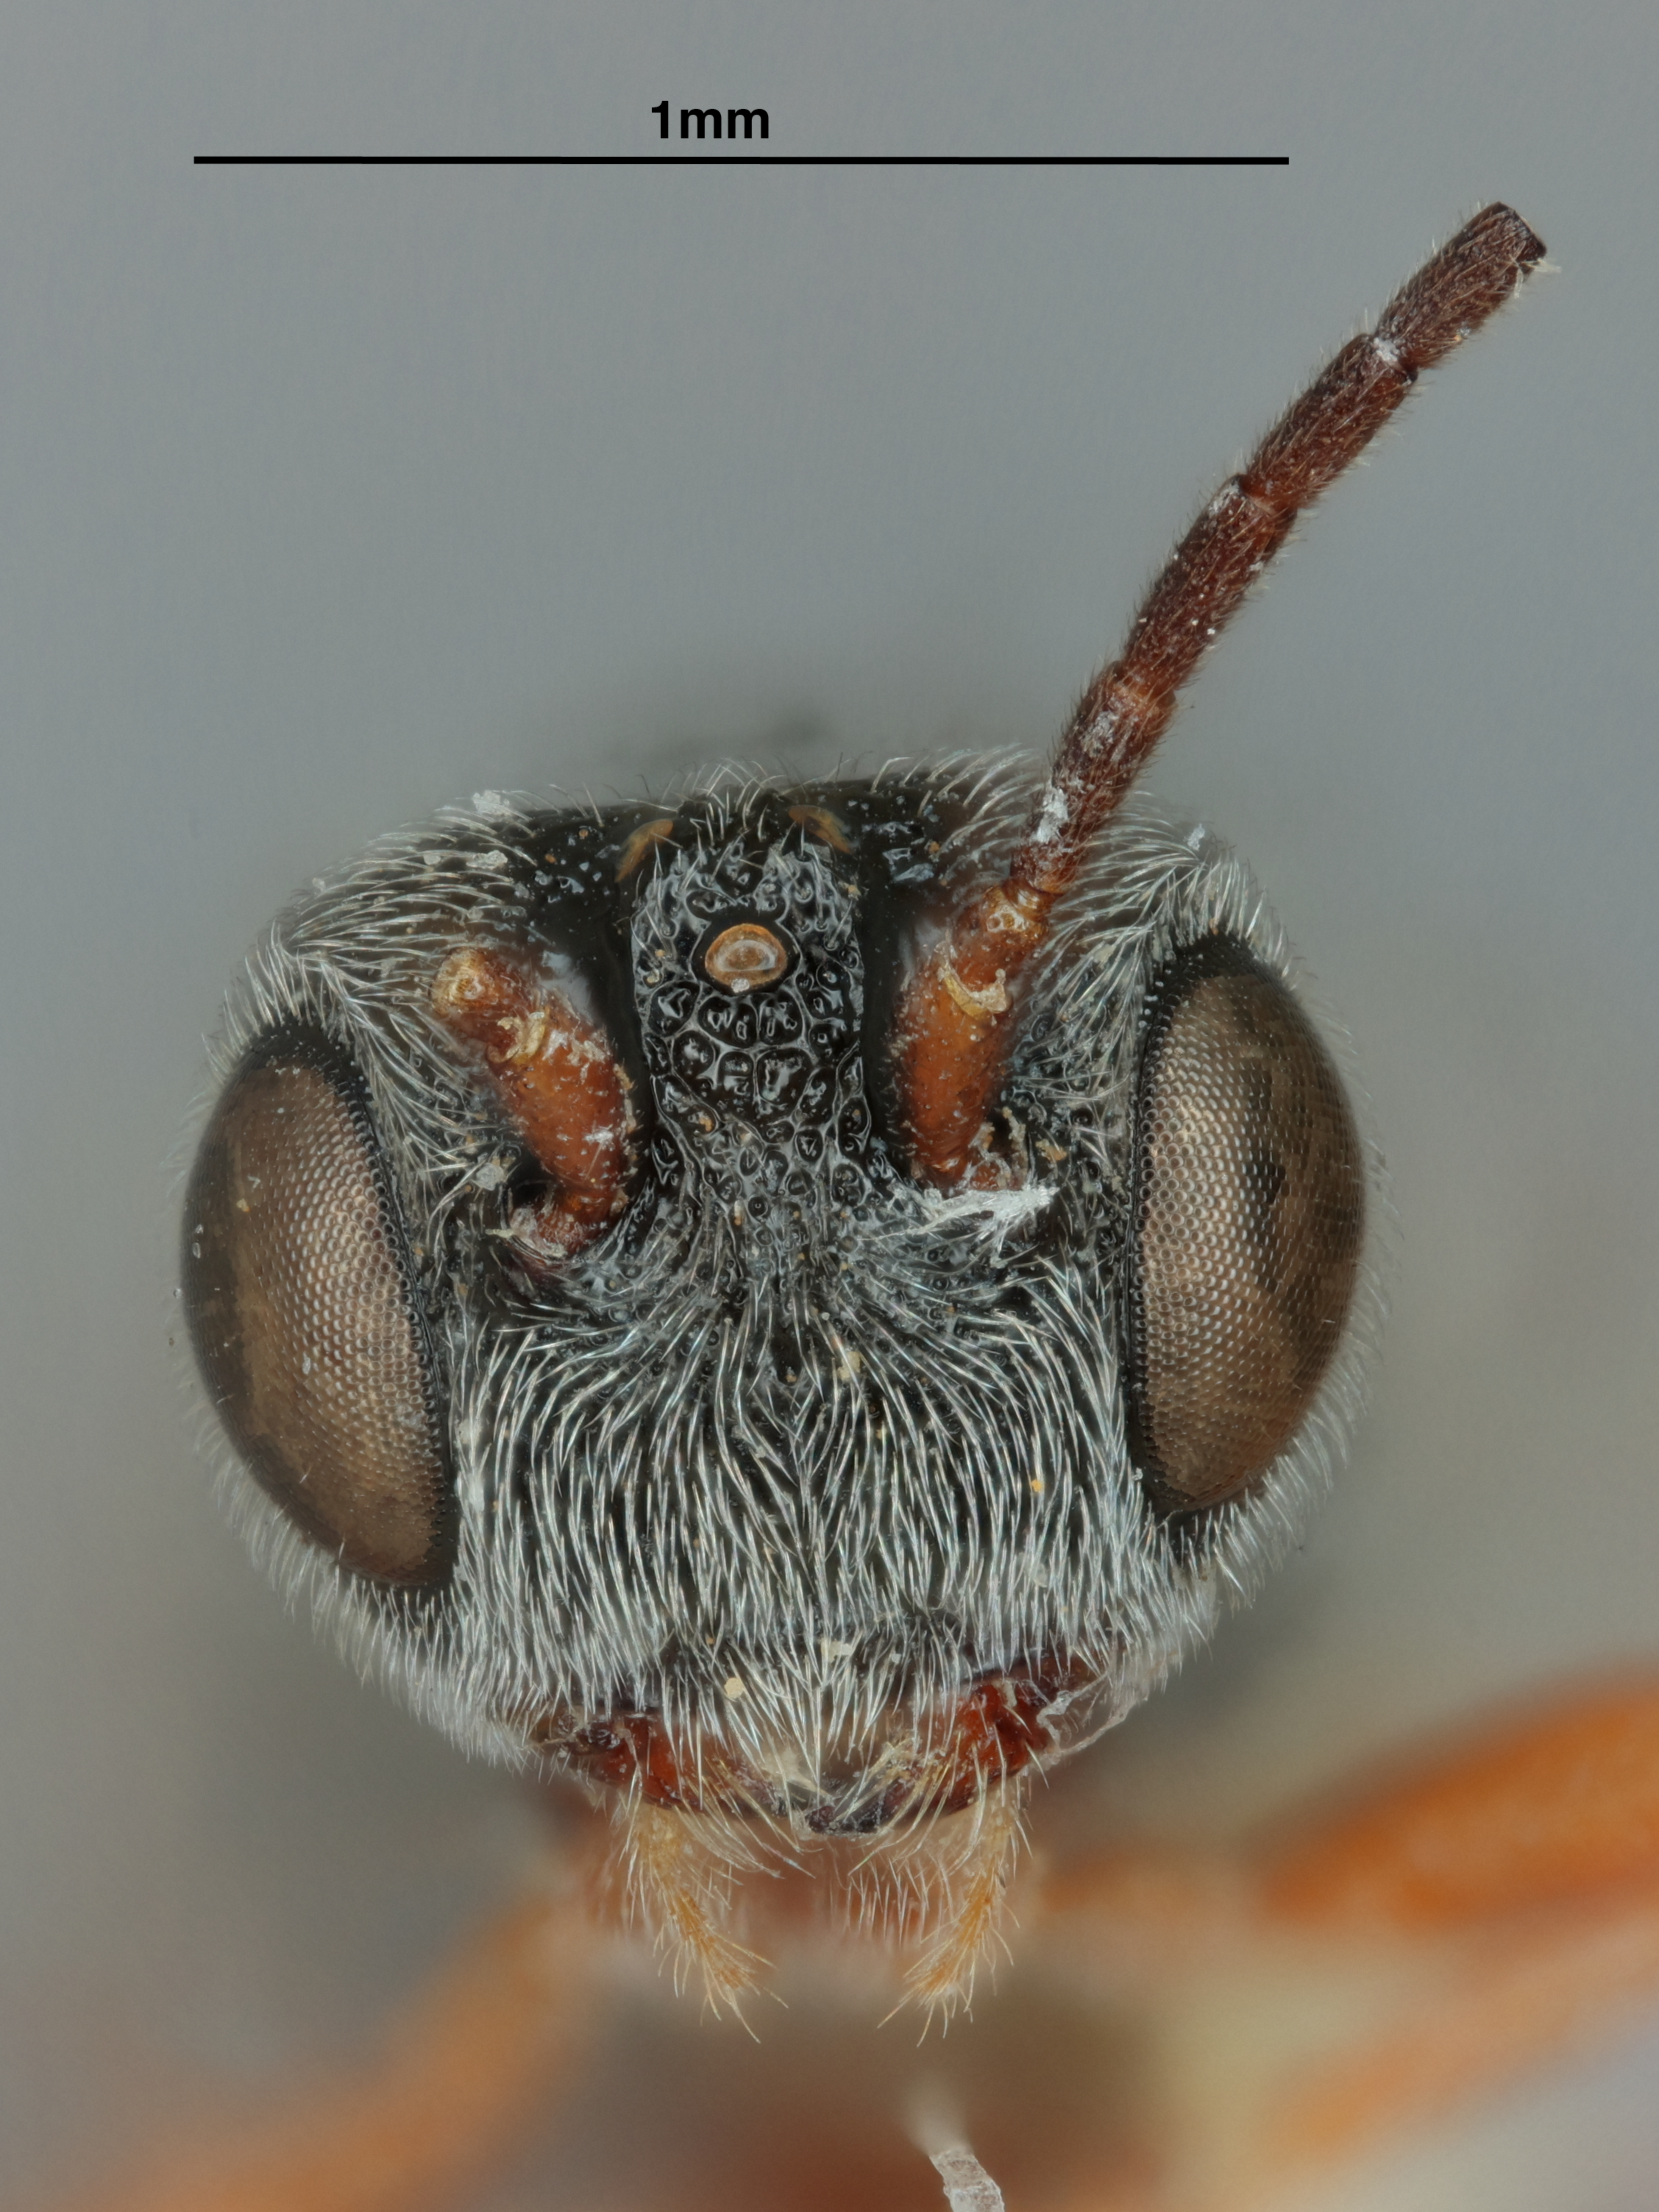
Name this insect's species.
Urosigalphus islandicus
